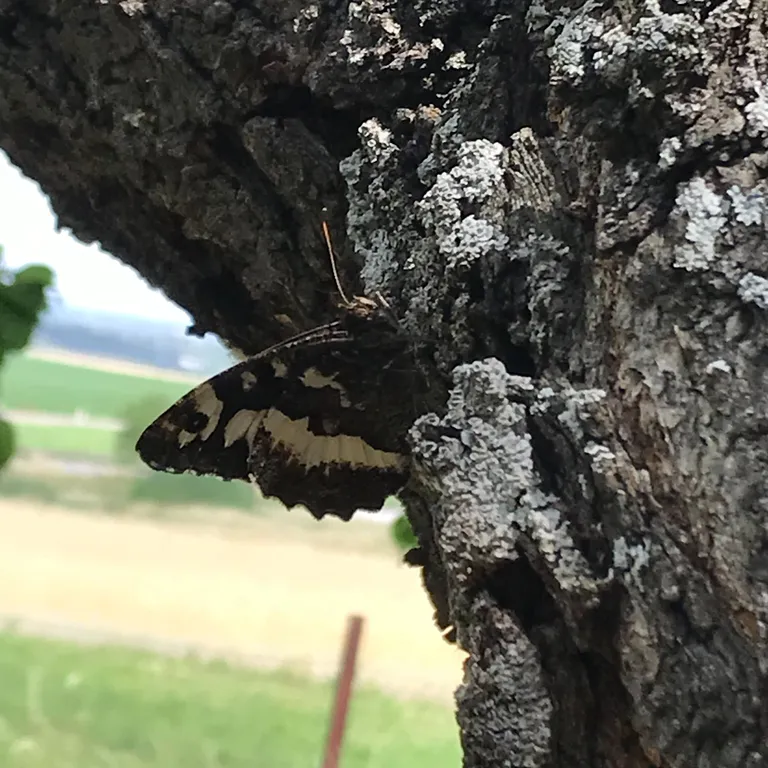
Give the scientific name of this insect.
Brintesia circe
